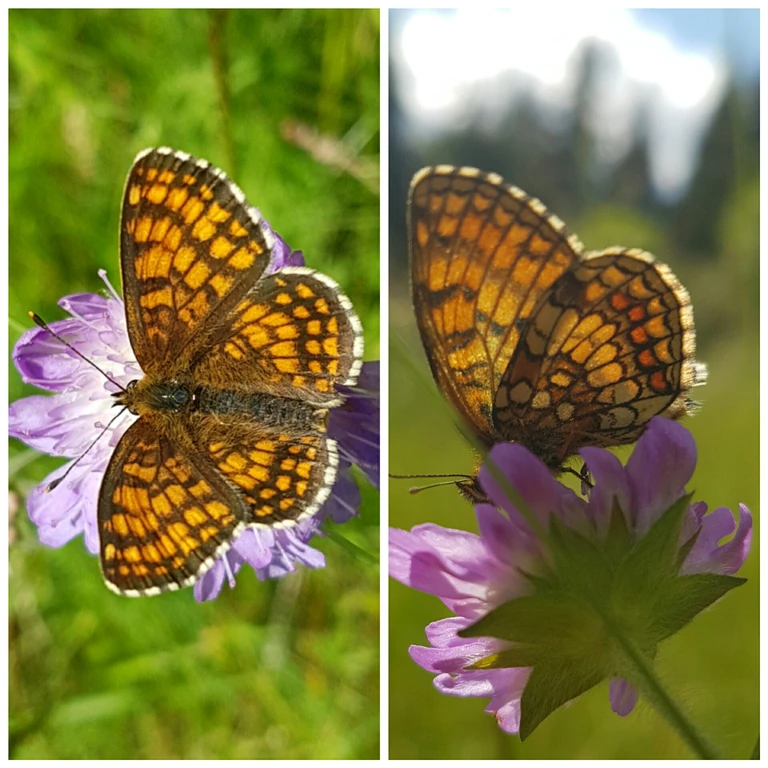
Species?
Melitaea athalia
